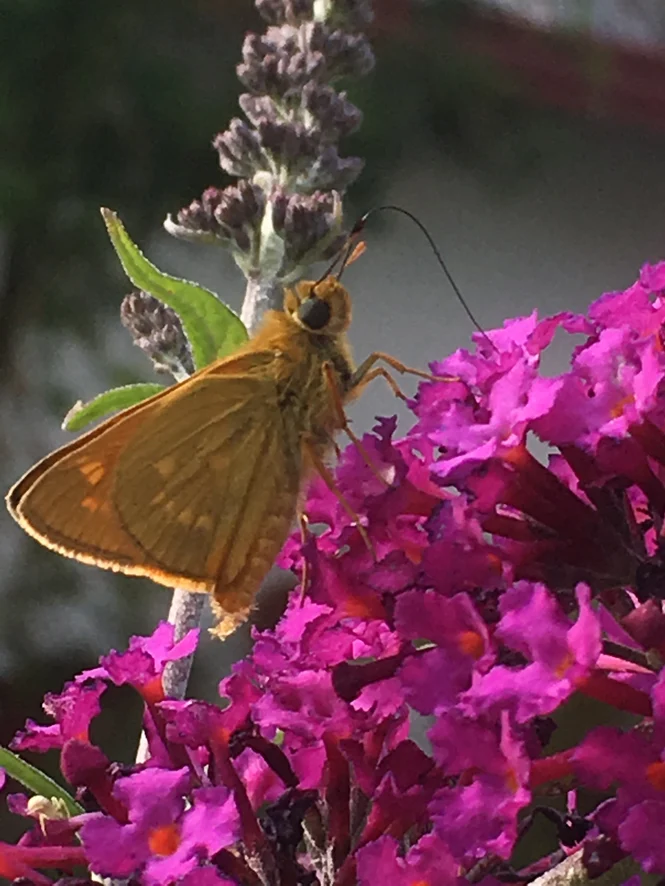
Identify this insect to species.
Ochlodes sylvanus (also Ochlodes venata)
